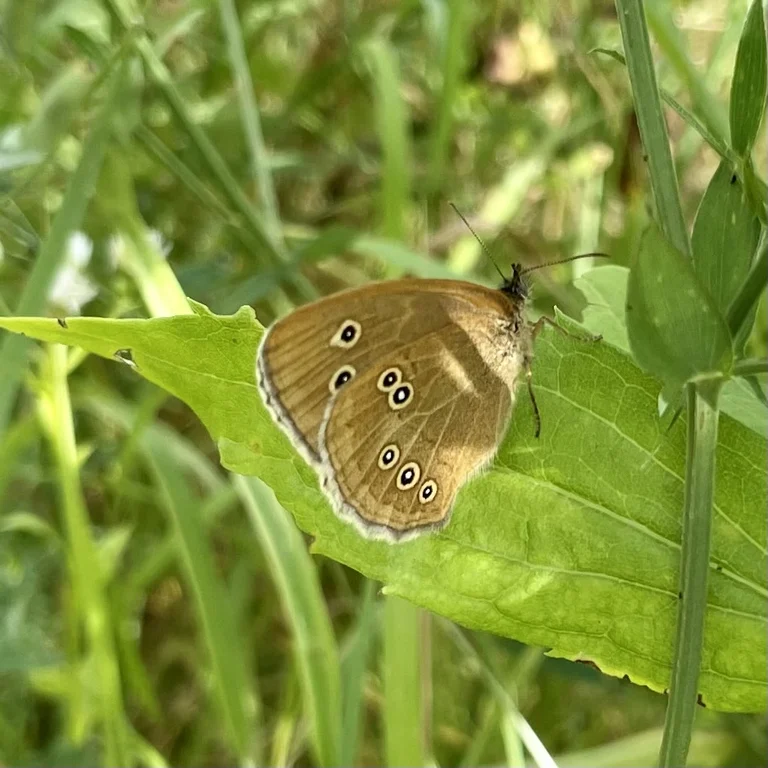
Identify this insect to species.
Aphantopus hyperantus
